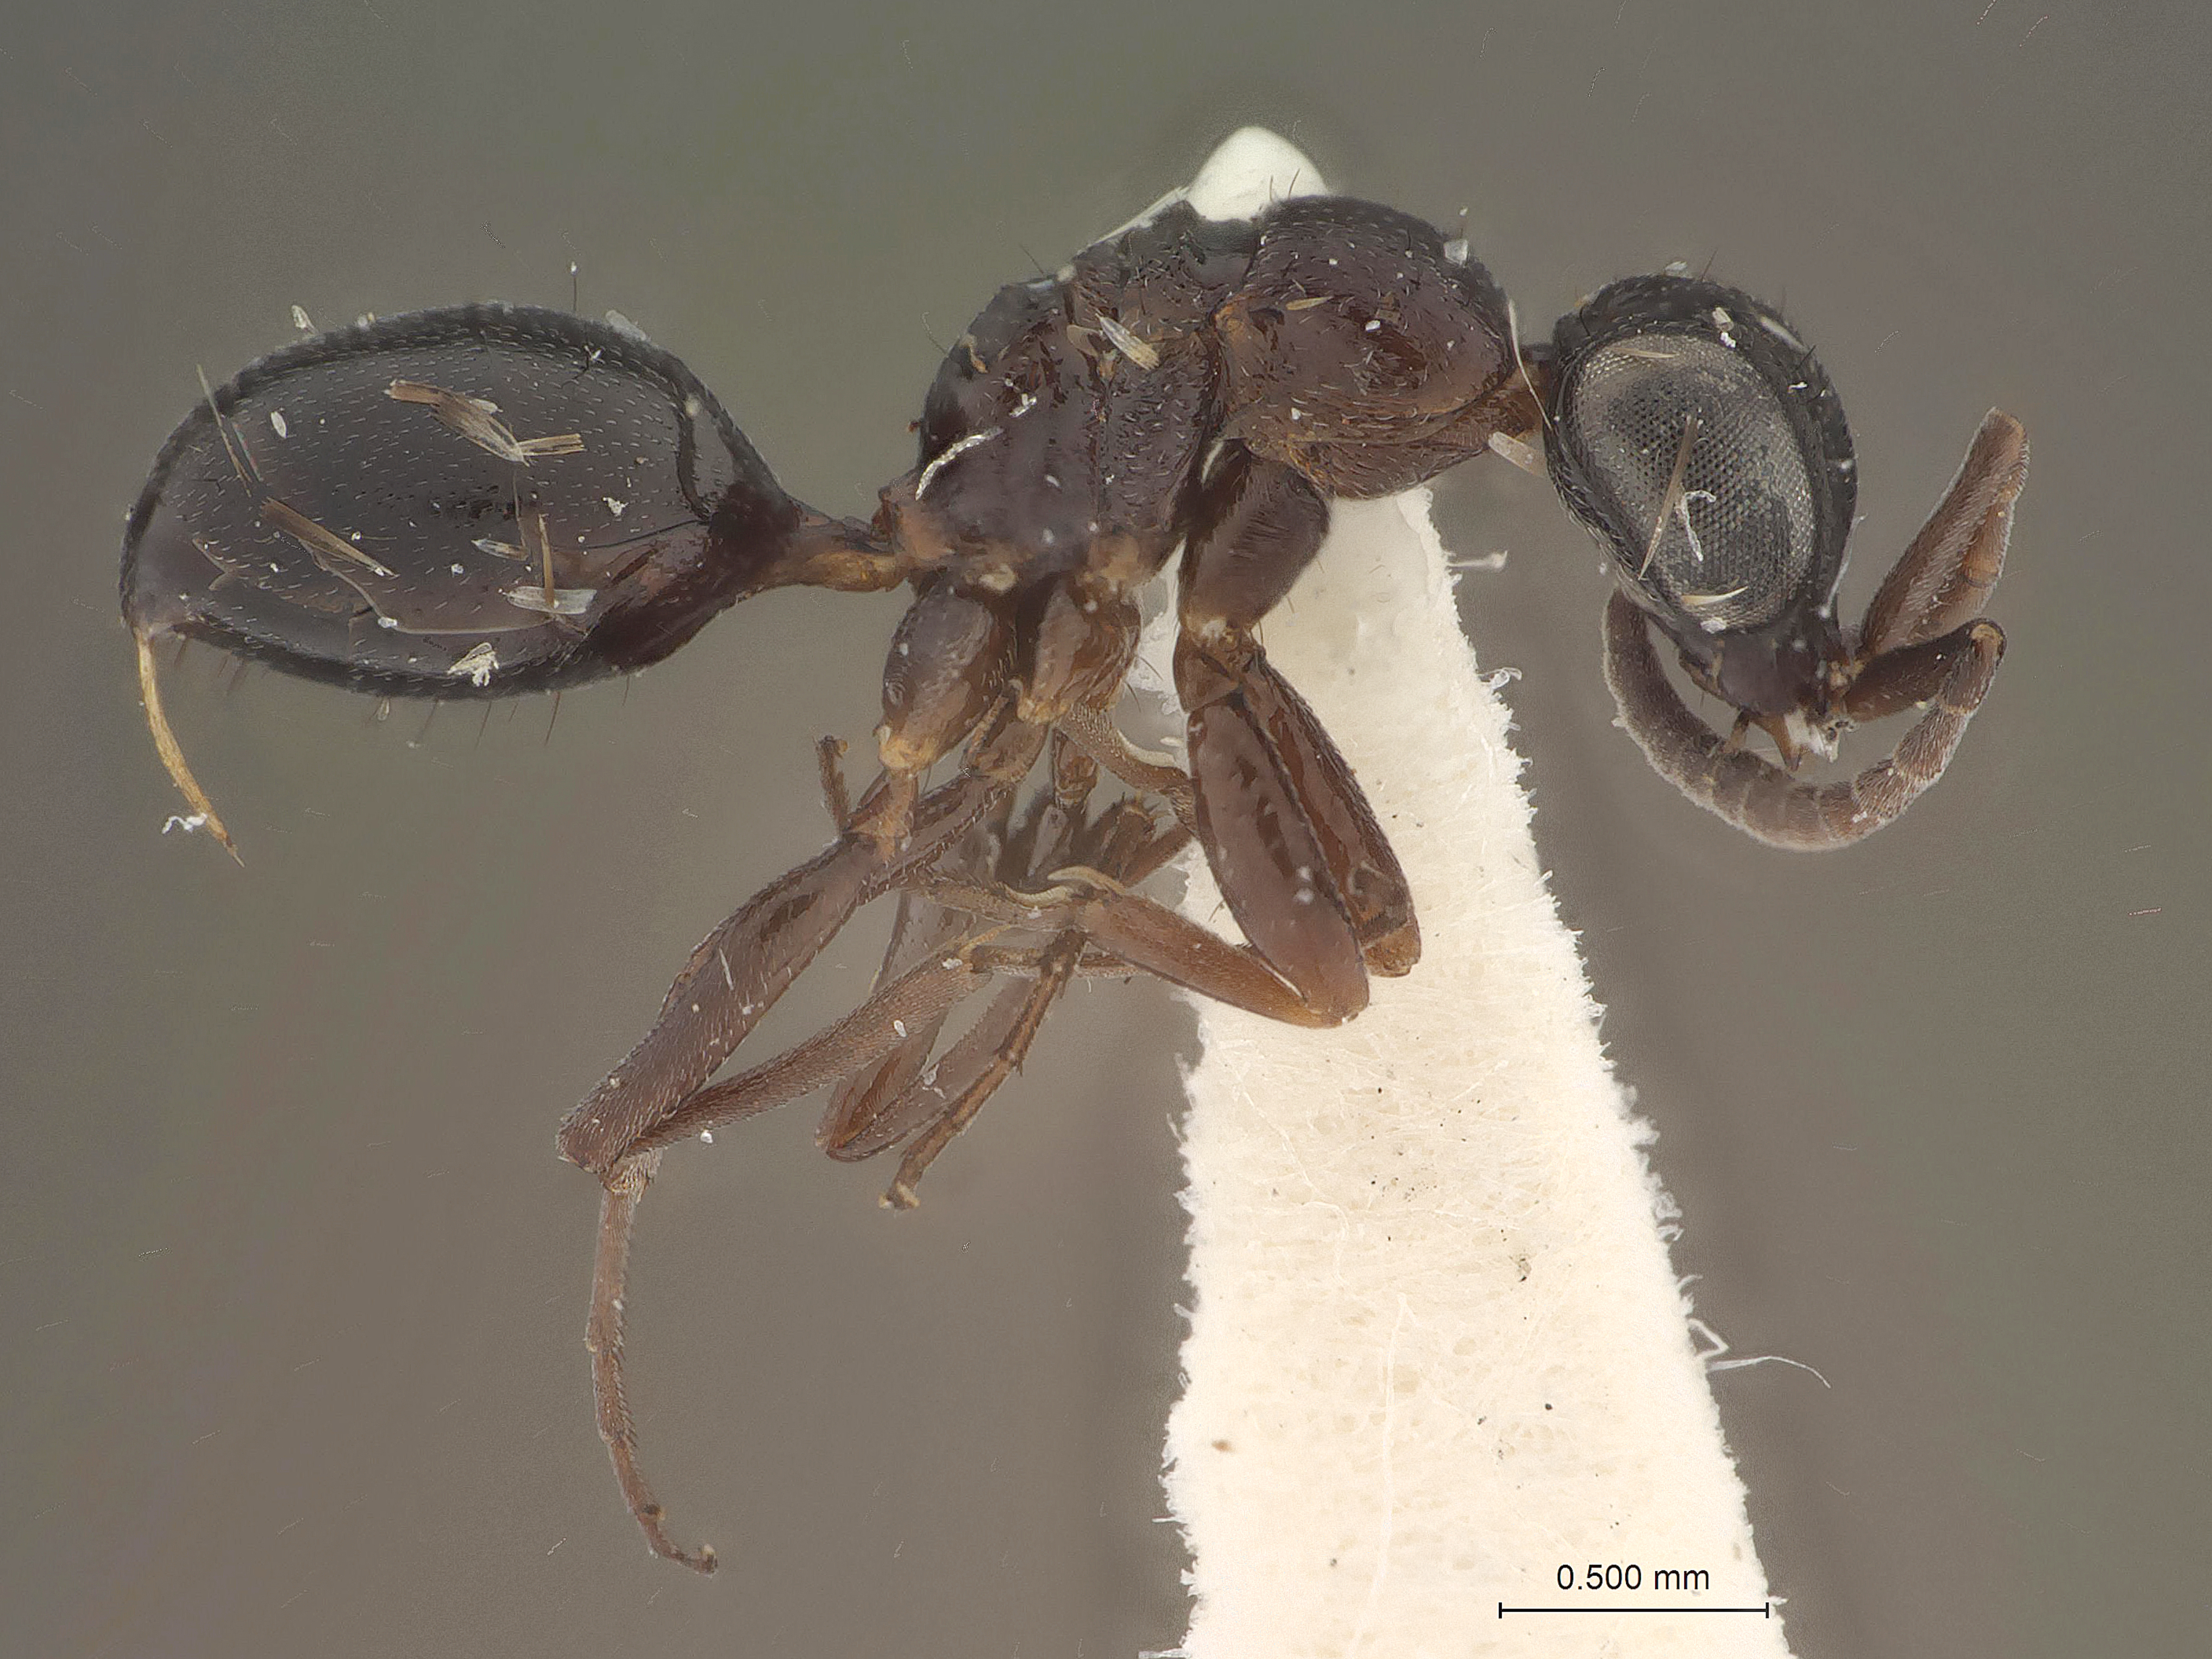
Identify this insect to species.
Afrosega capensis
